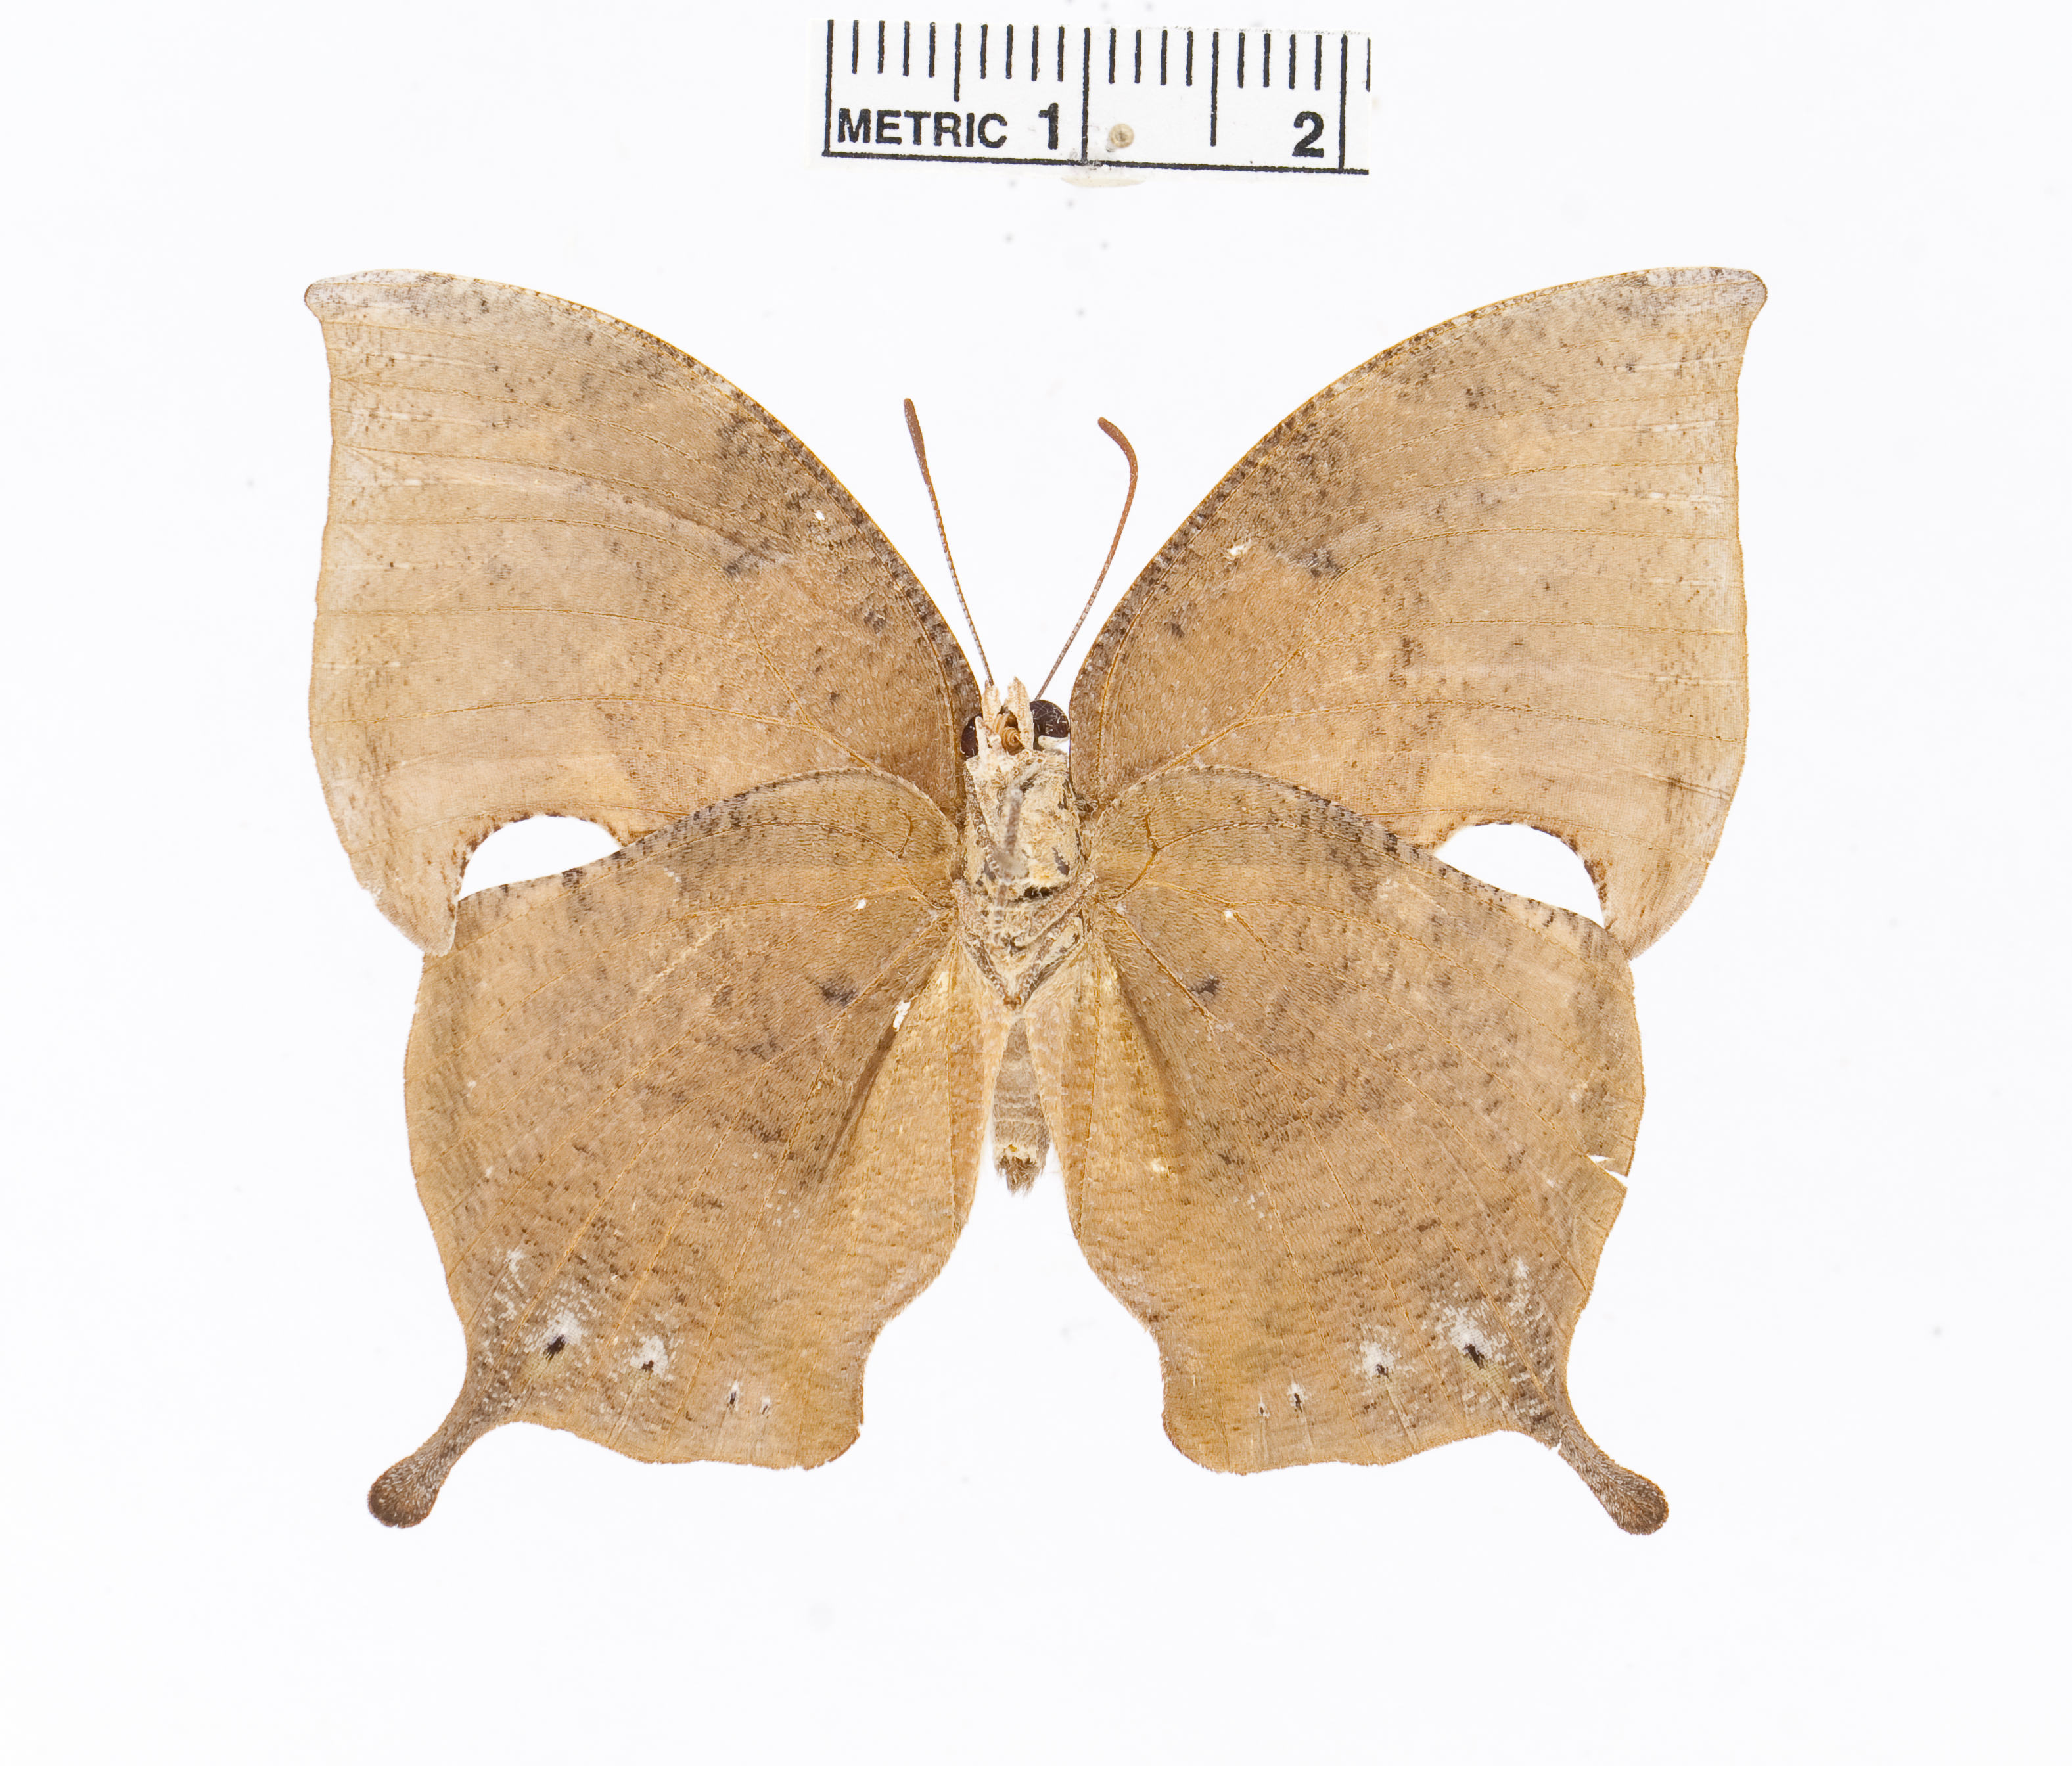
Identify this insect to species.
Memphis mora
